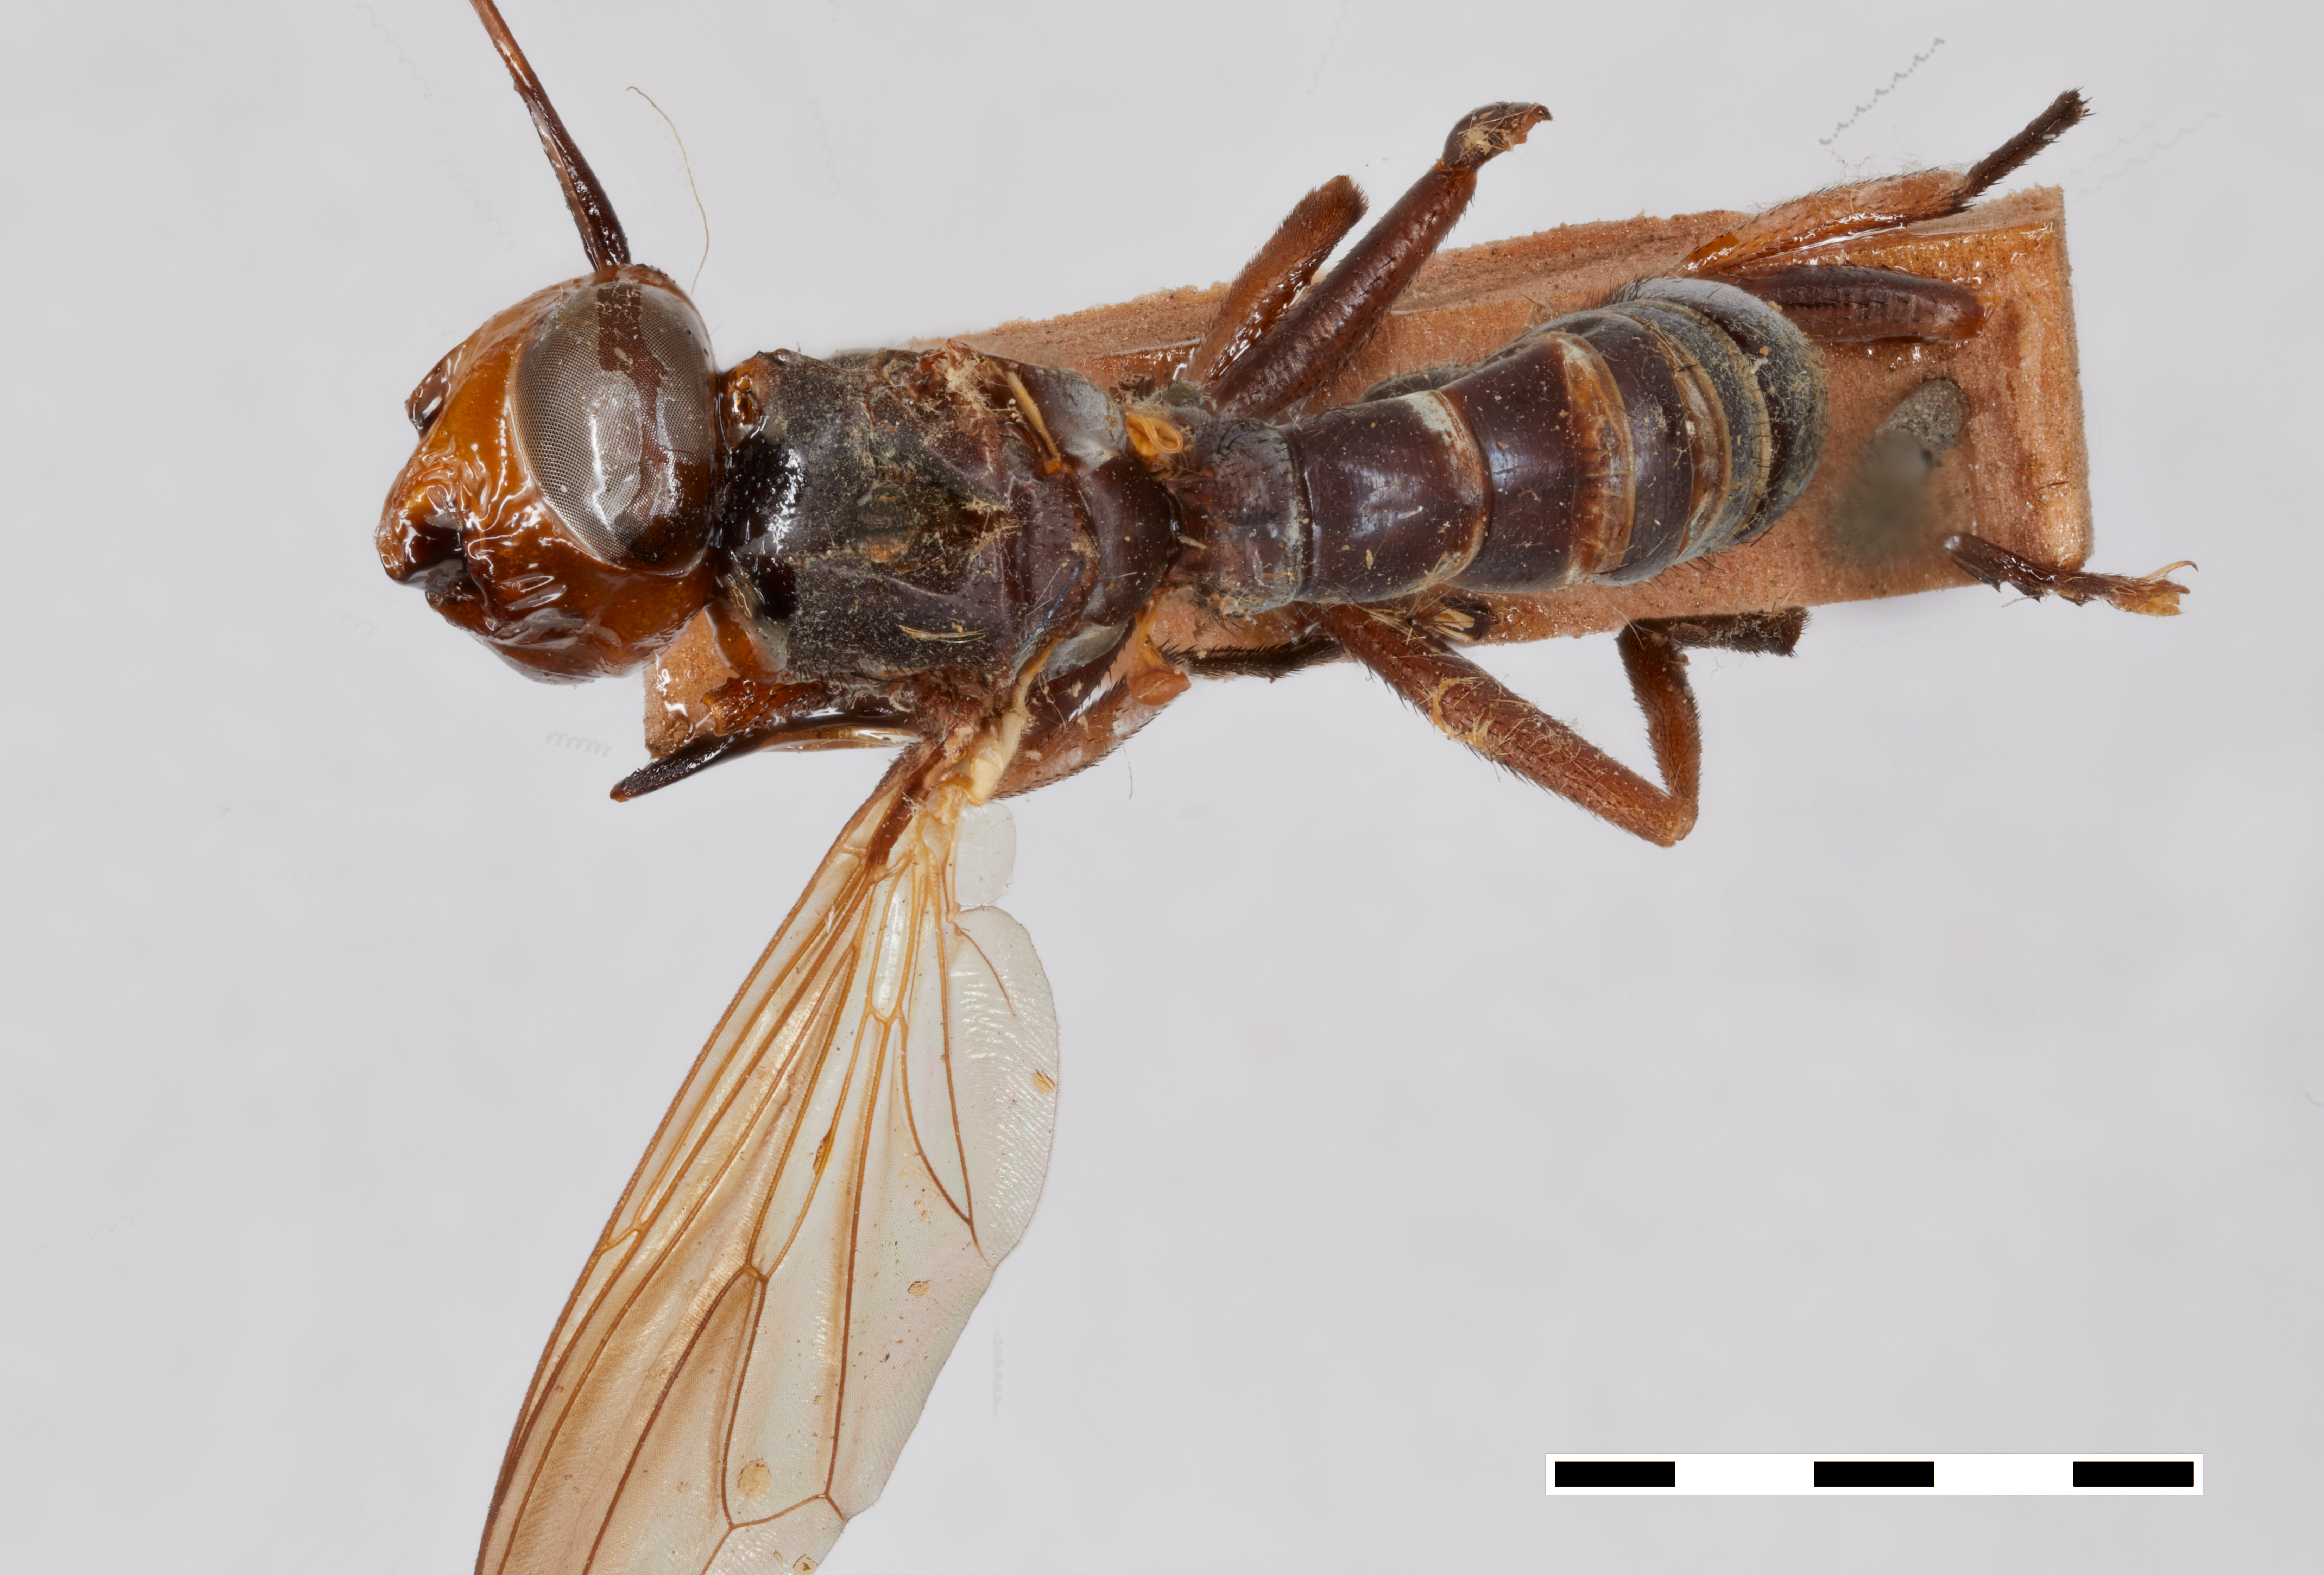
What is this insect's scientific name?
Conops curtulus
